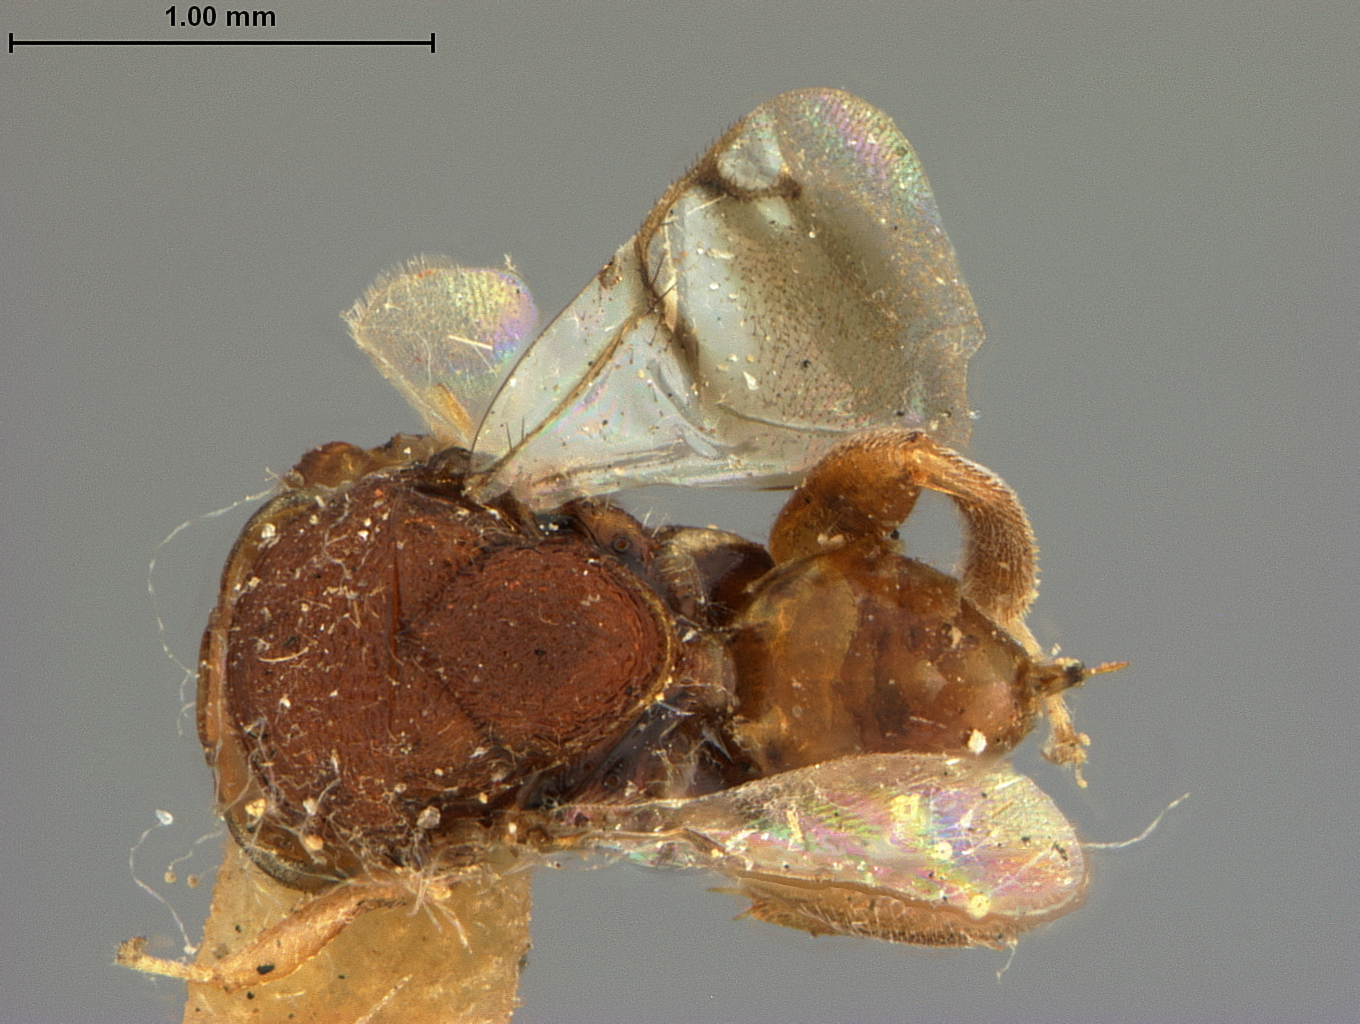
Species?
Encyrtocephalus simplicipes
